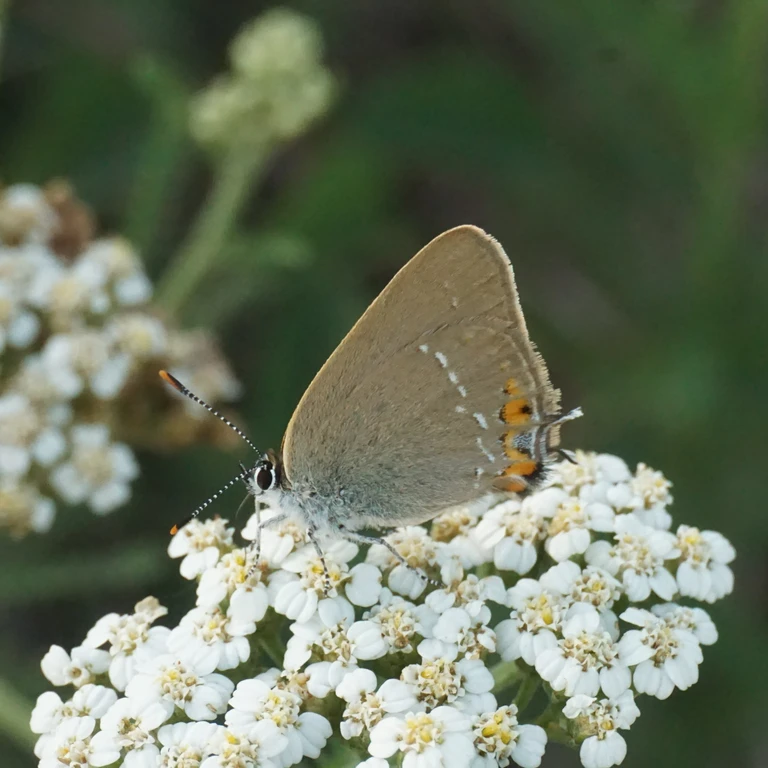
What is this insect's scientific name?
Satyrium acaciae (also Strymon acaciae)
